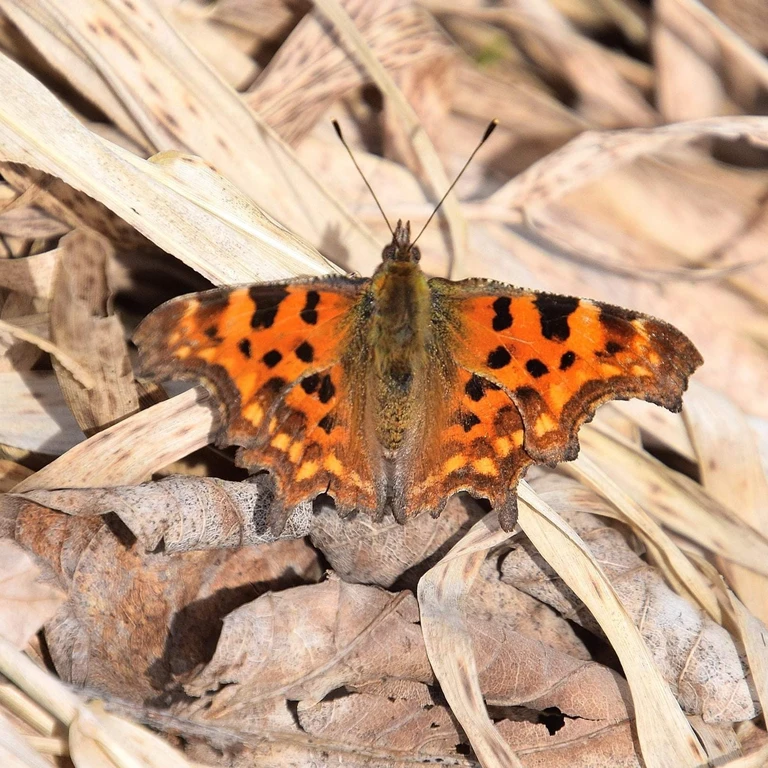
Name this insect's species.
Polygonia c-album
